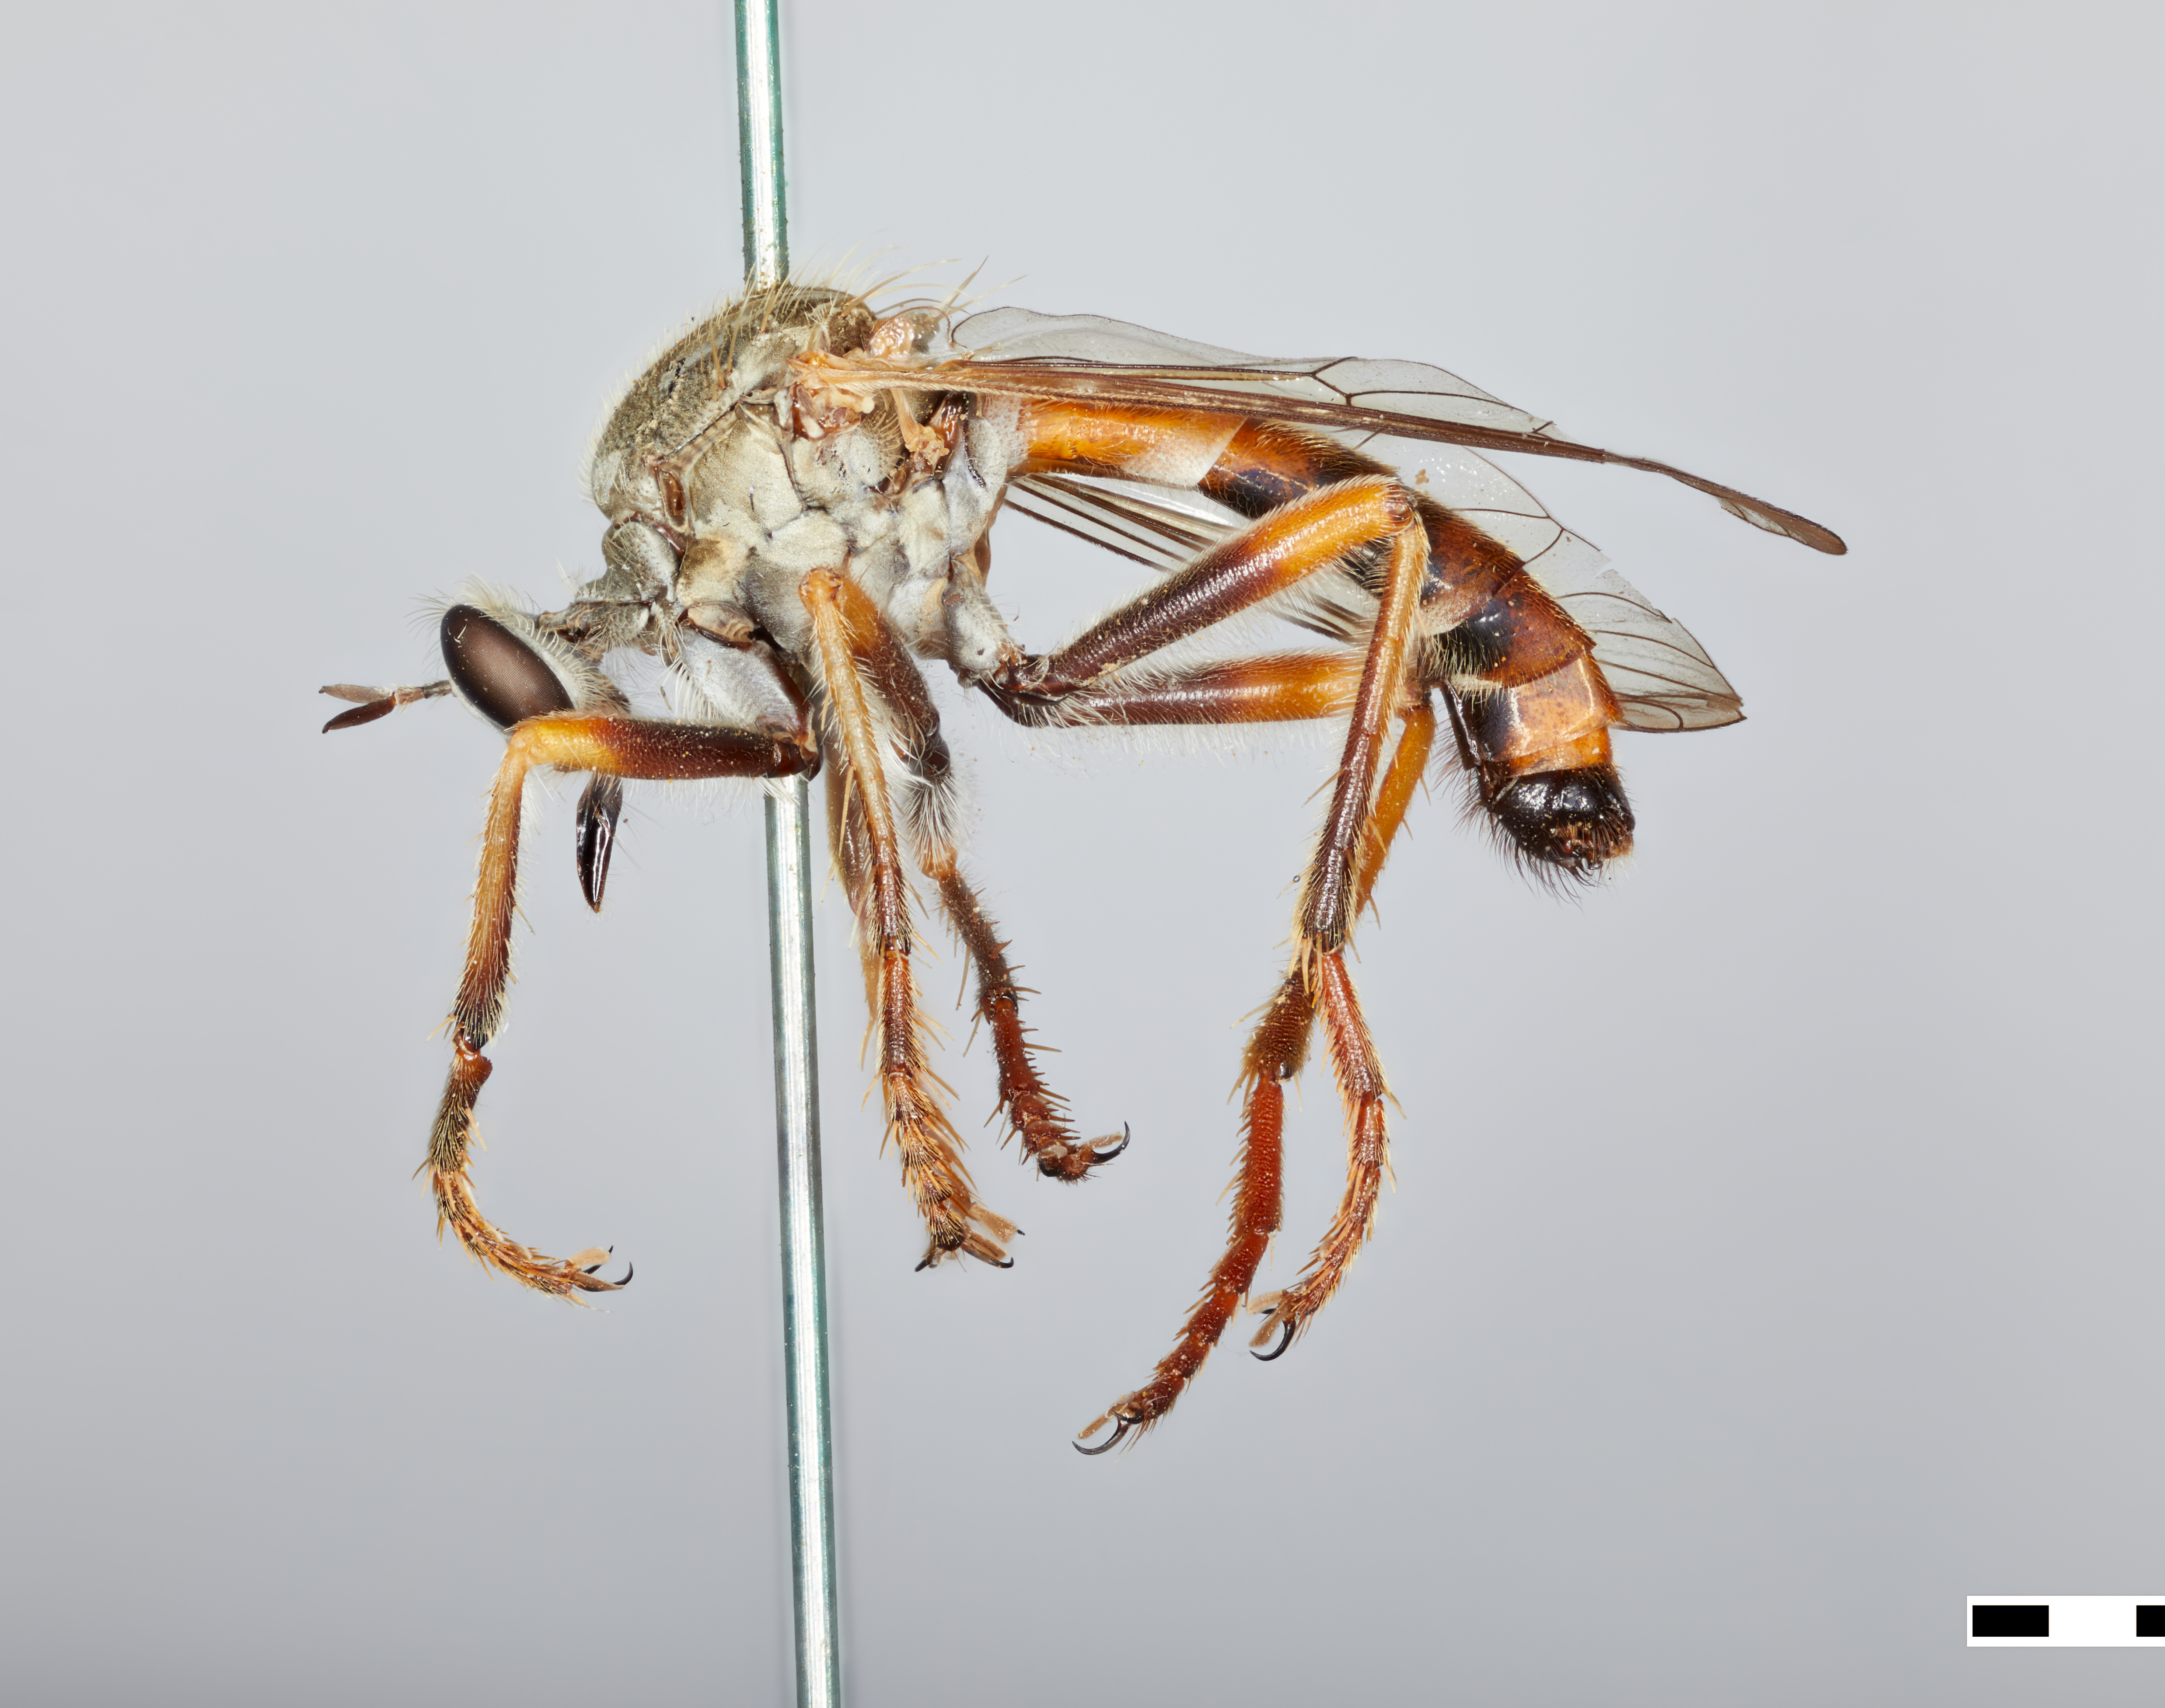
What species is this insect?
Saropogon coquillettii
